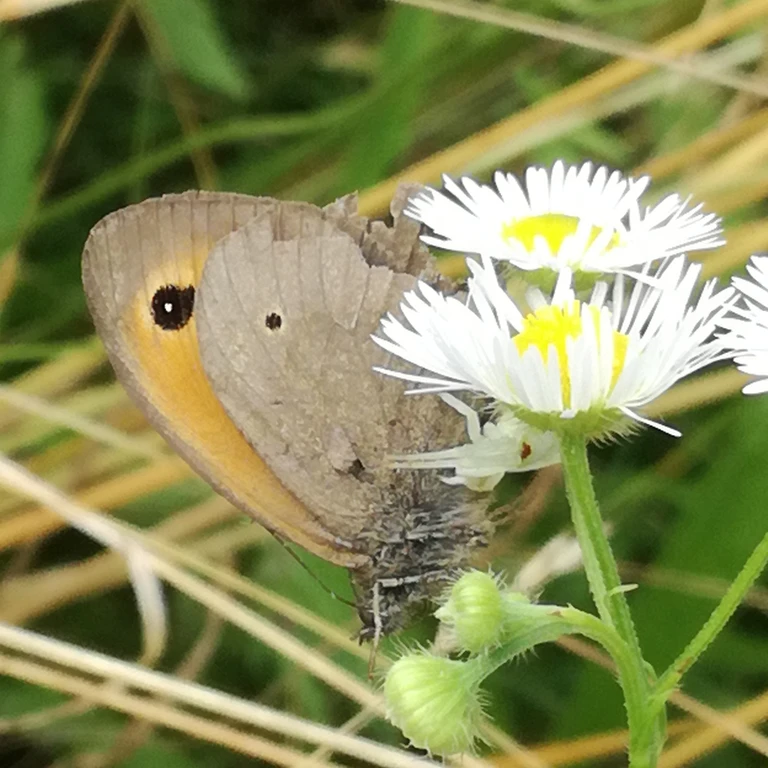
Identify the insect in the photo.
Maniola jurtina
